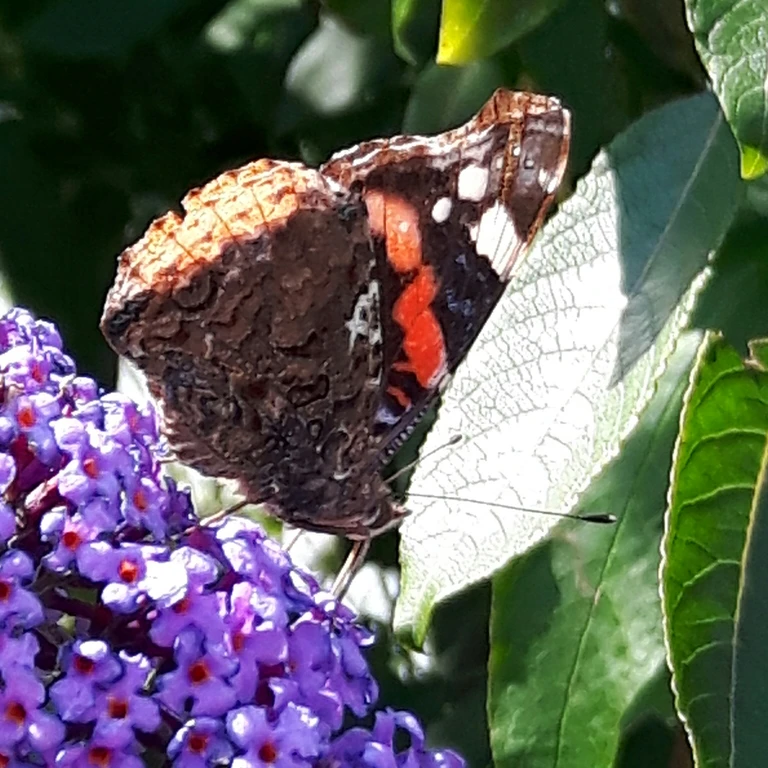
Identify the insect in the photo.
Vanessa atalanta
